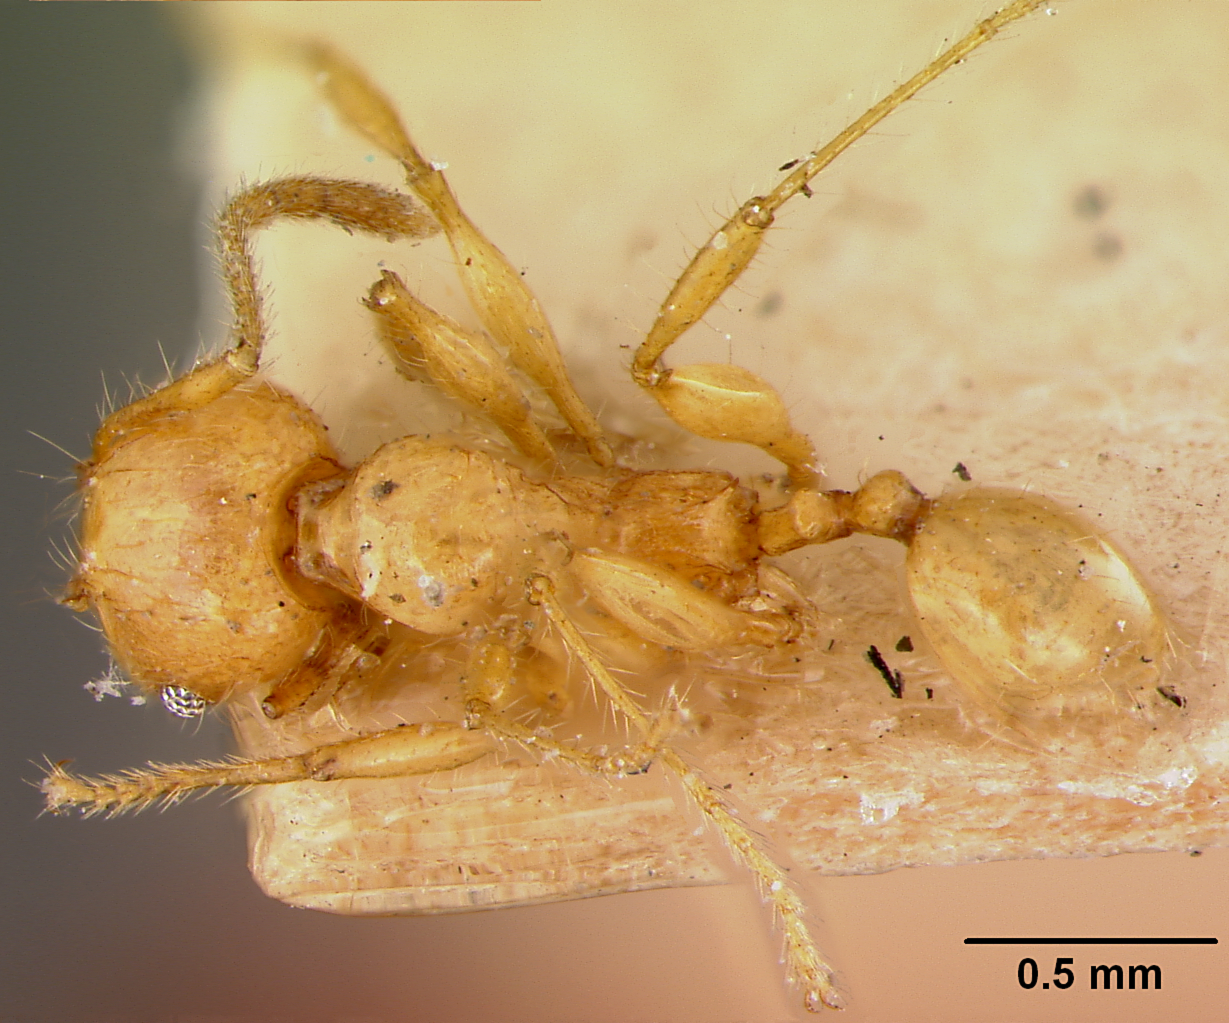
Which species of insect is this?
Pheidole mendanai
